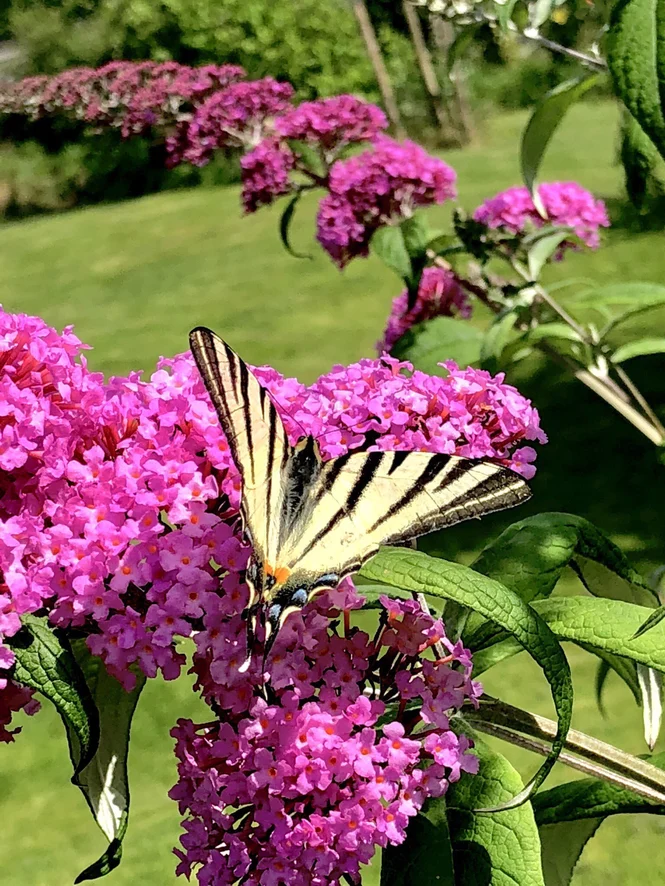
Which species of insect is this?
Iphiclides podalirius
